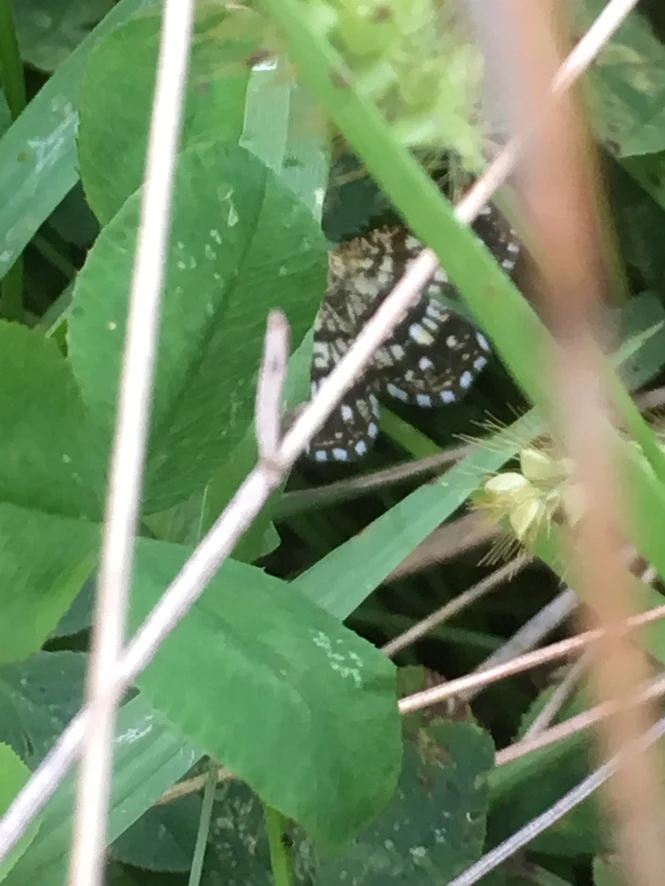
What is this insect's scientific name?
Chiasmia clathrata
